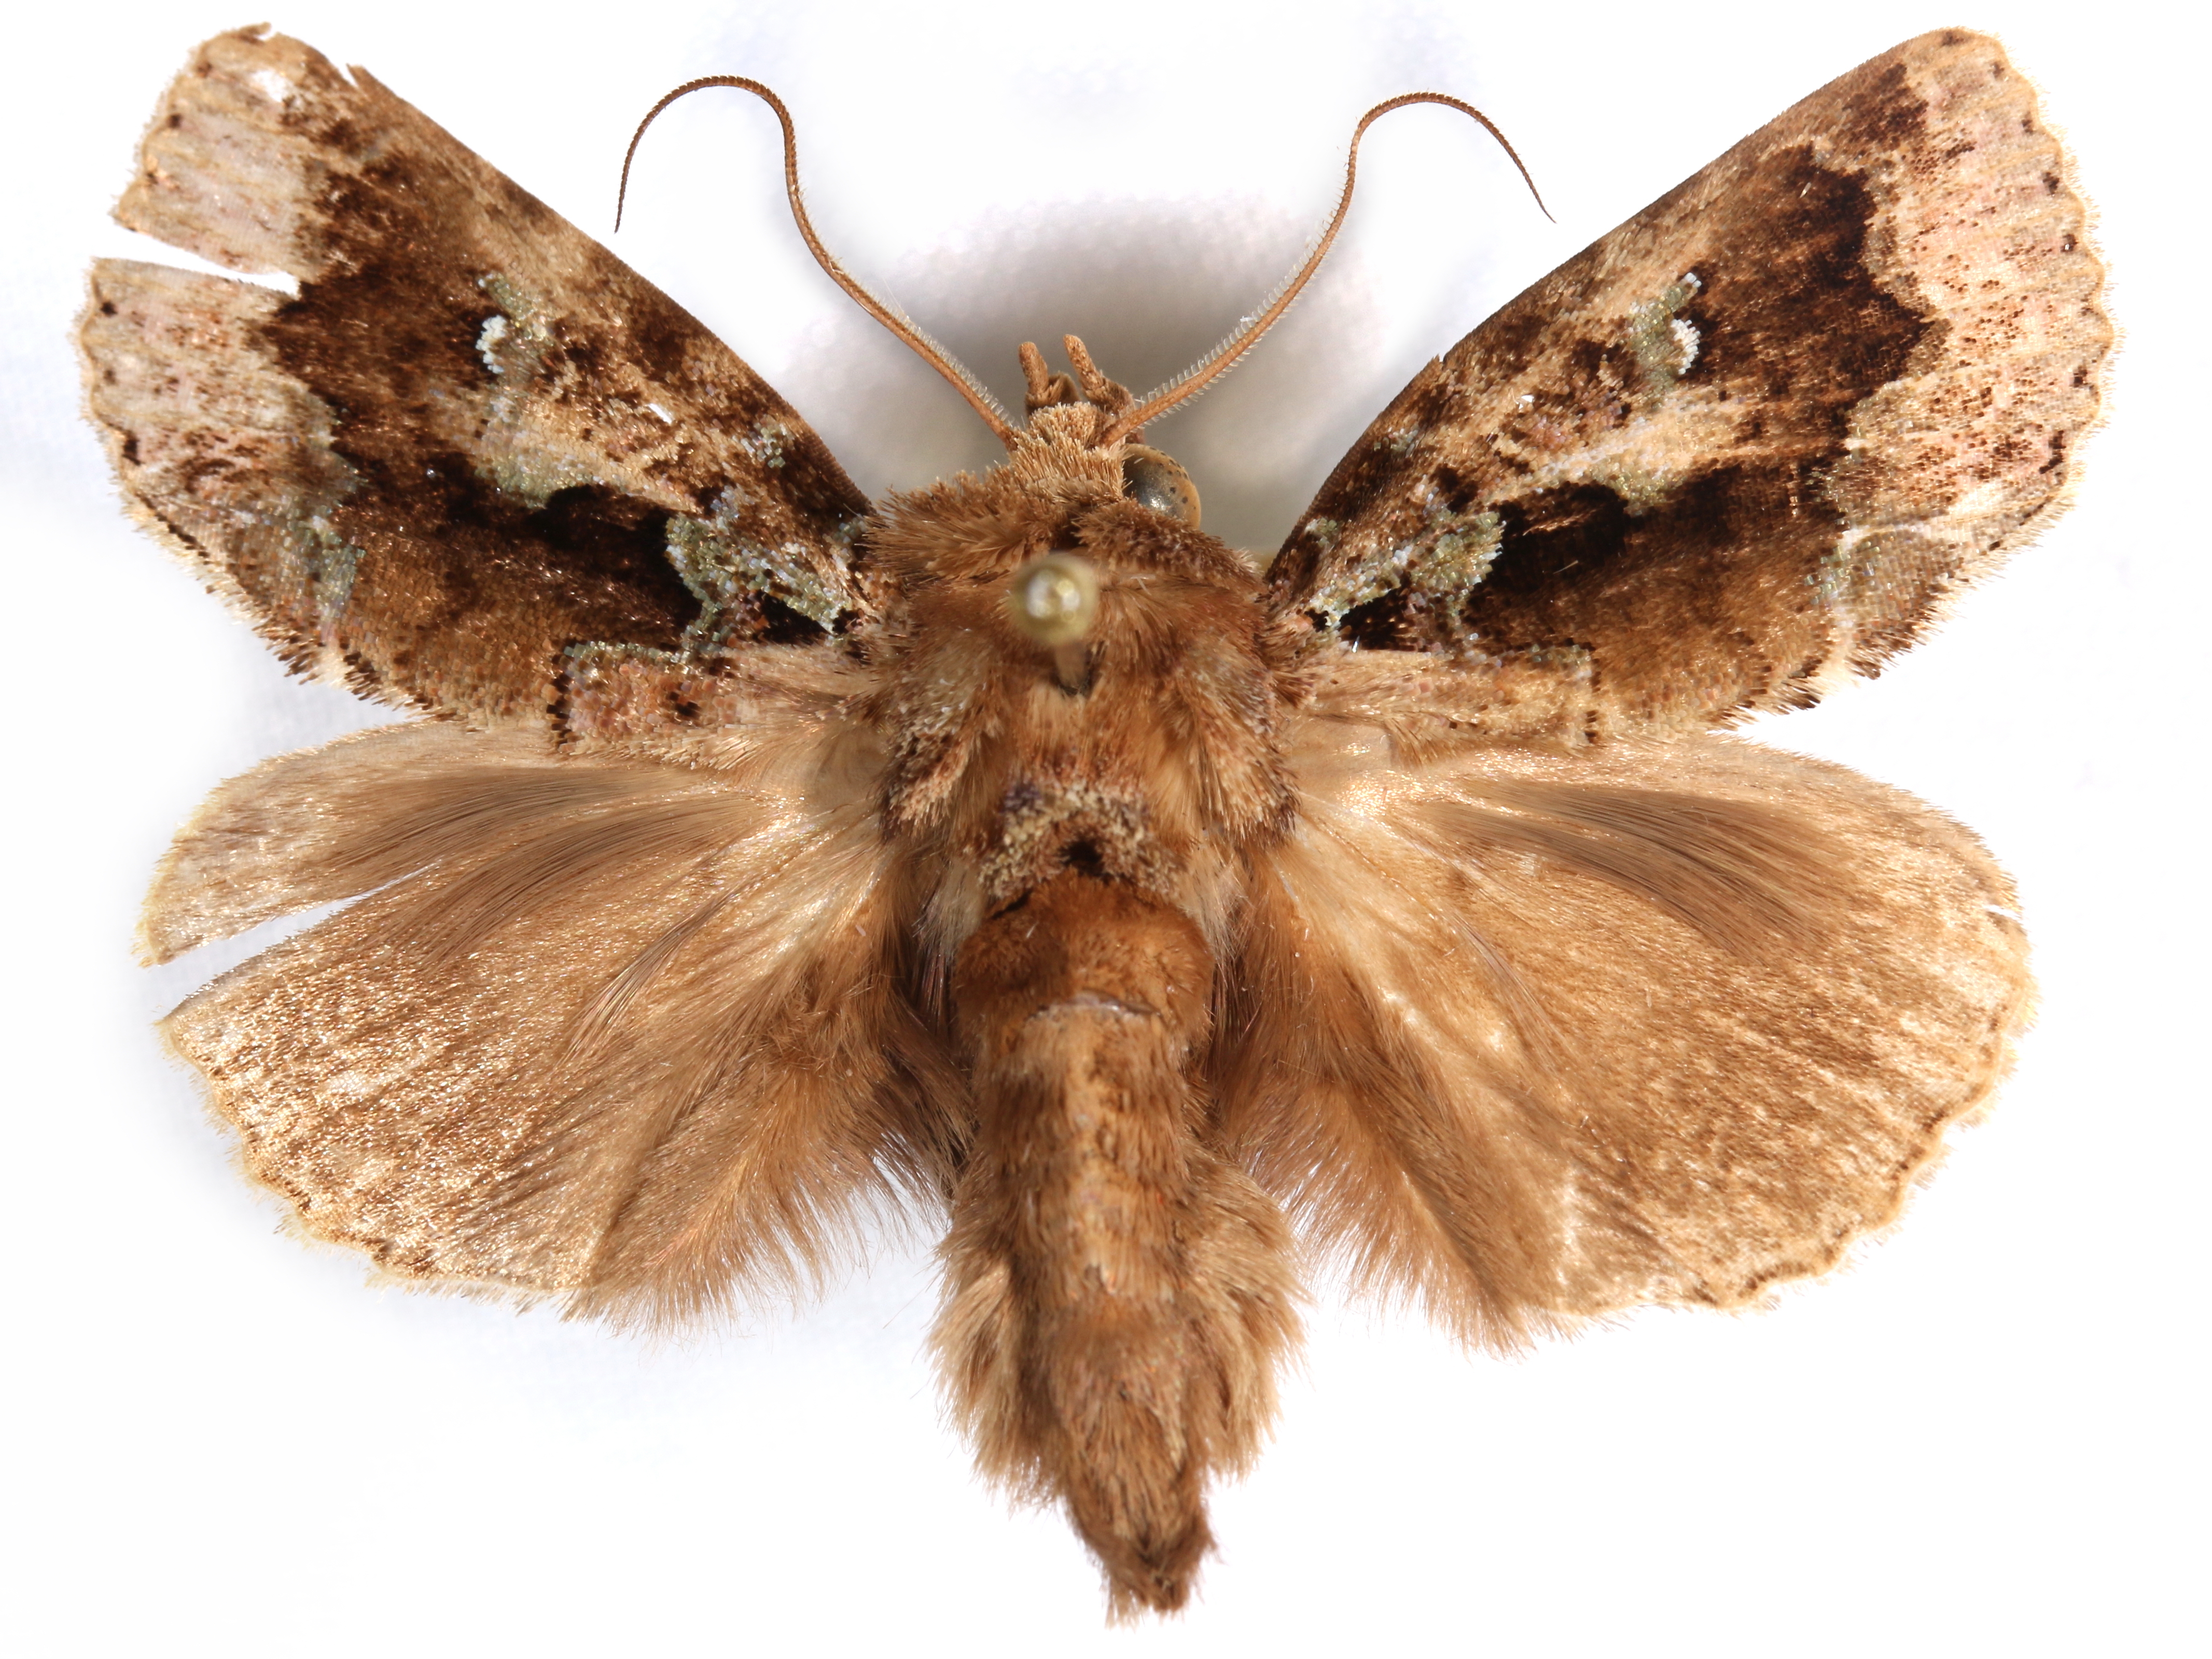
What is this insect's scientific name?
Aedia hirtissima
